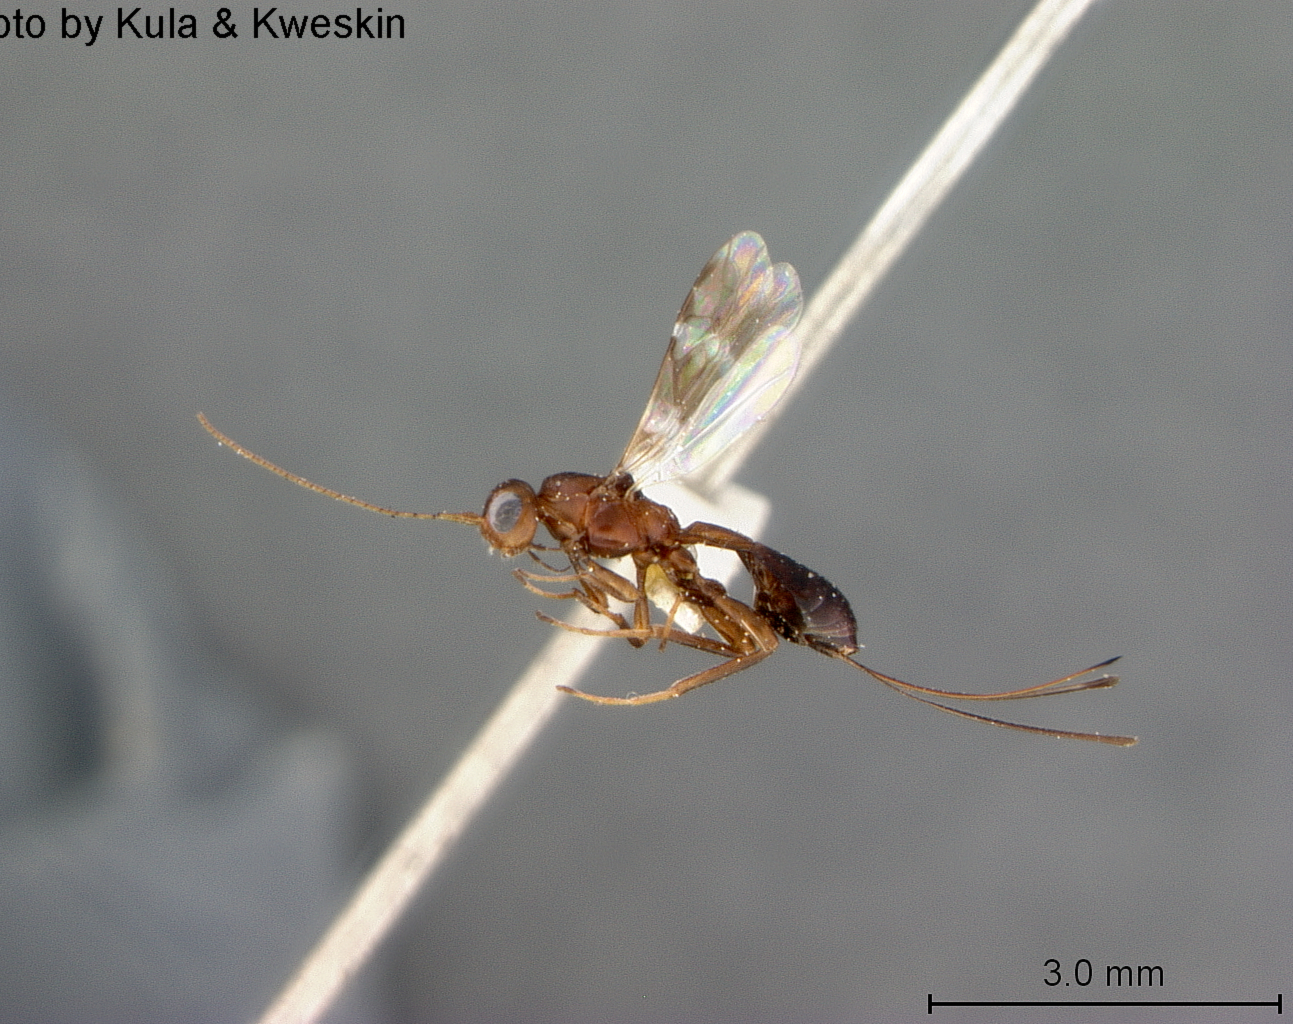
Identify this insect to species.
Callihormius stigmatus
